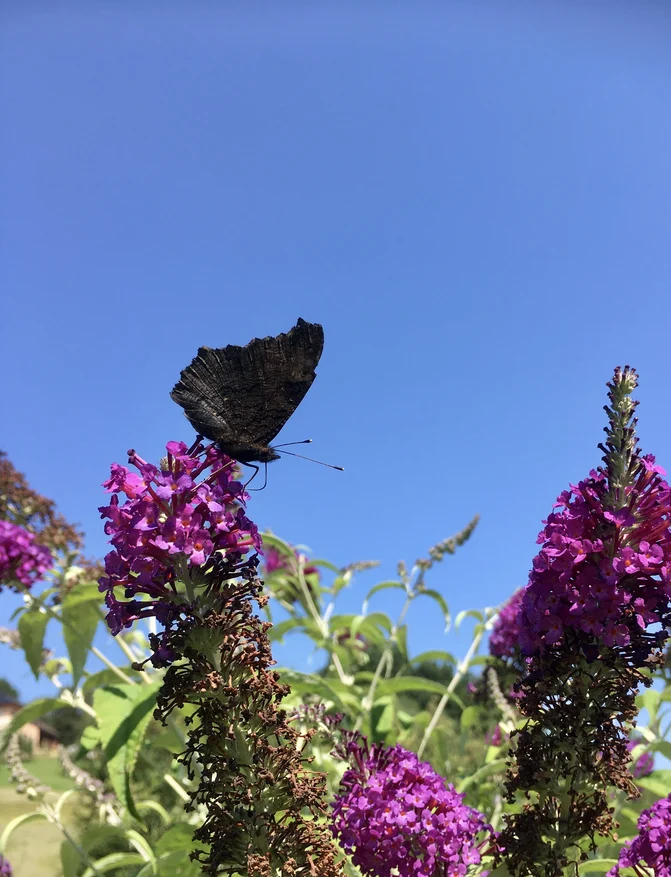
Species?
Aglais io
